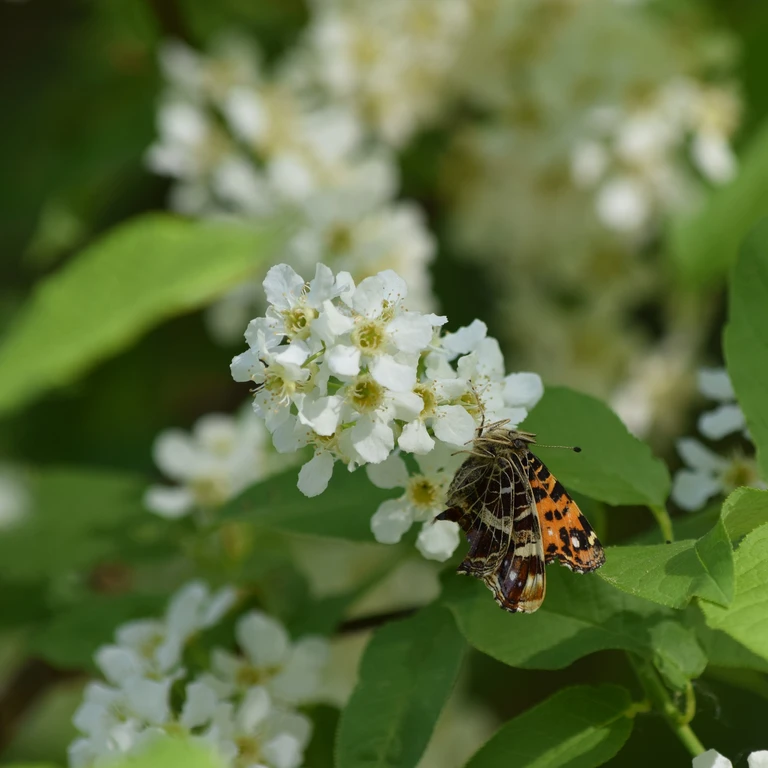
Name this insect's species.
Araschnia levana
